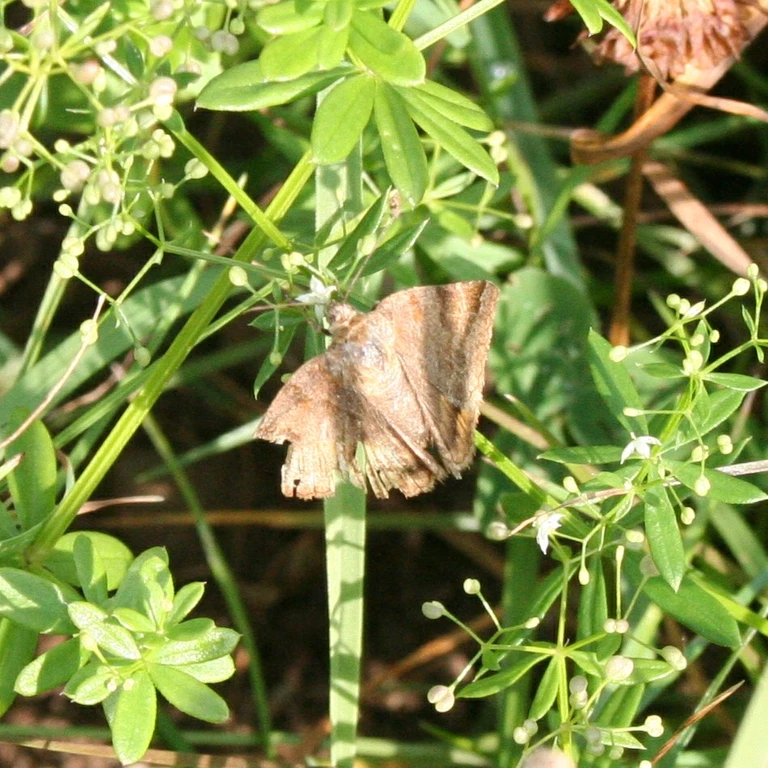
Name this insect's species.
Euclidia glyphica
